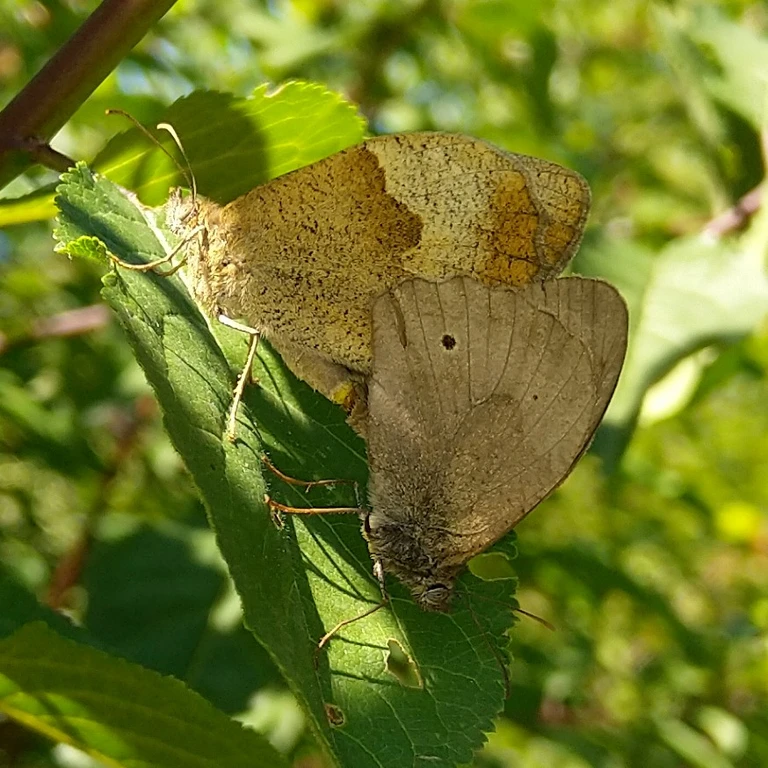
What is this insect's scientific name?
Maniola jurtina
